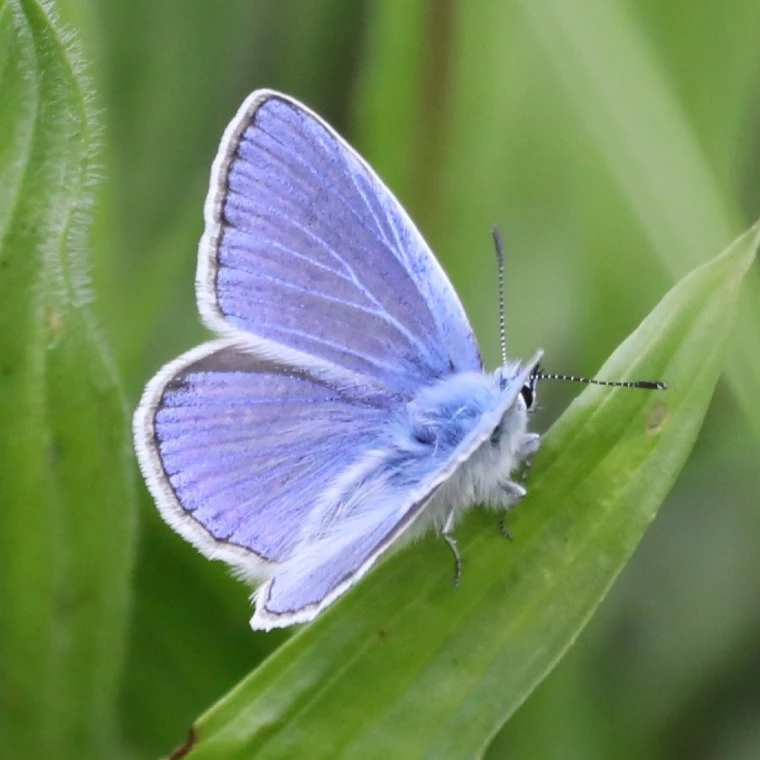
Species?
Polyommatus icarus
